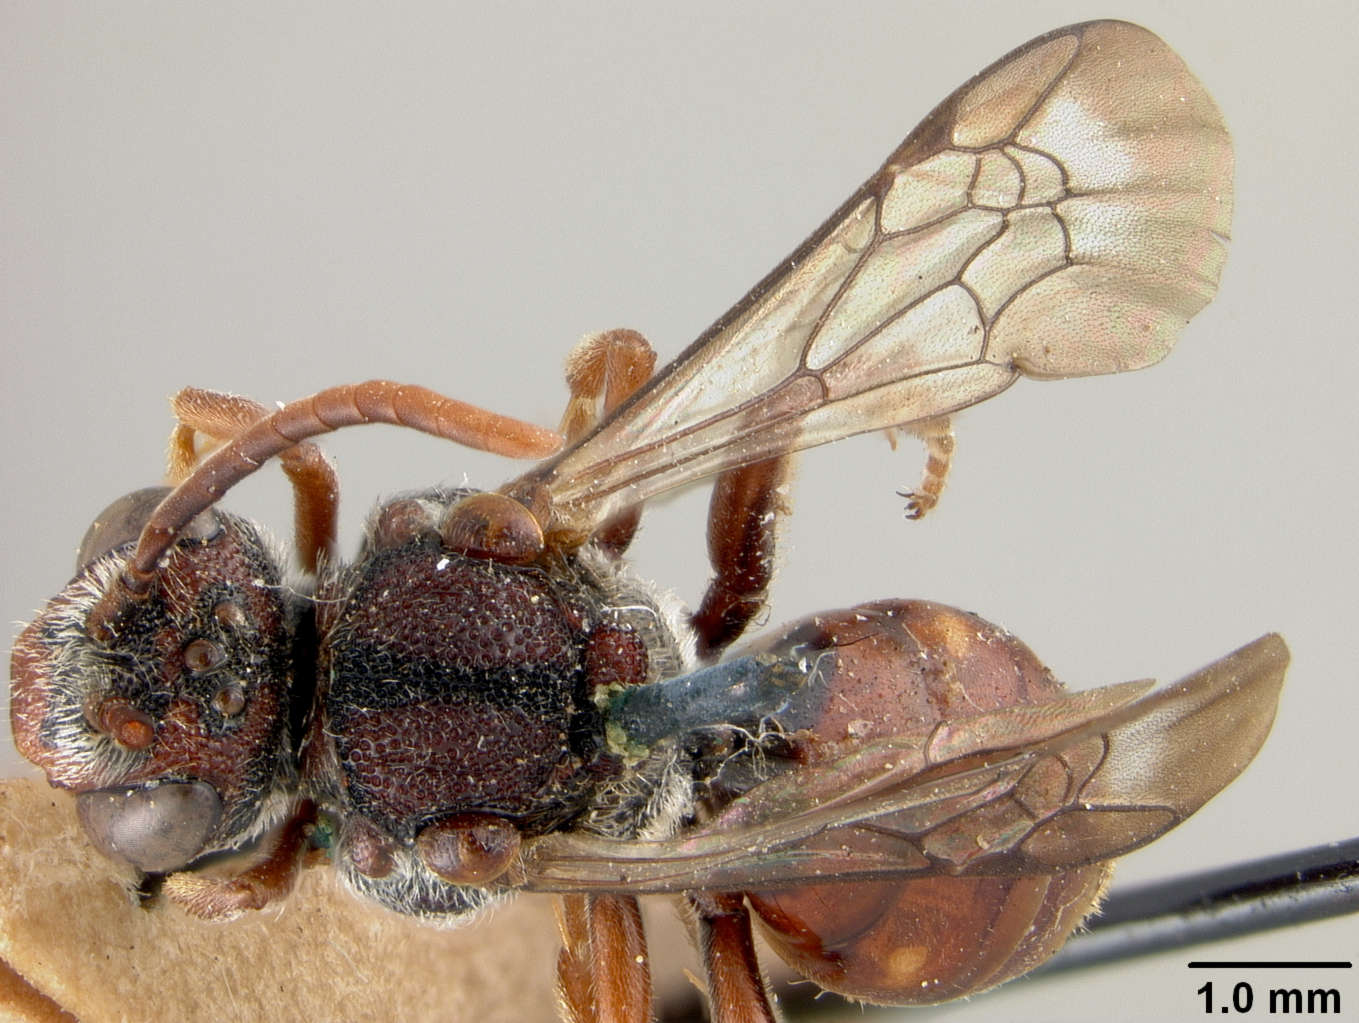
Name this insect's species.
Nomada florilega
